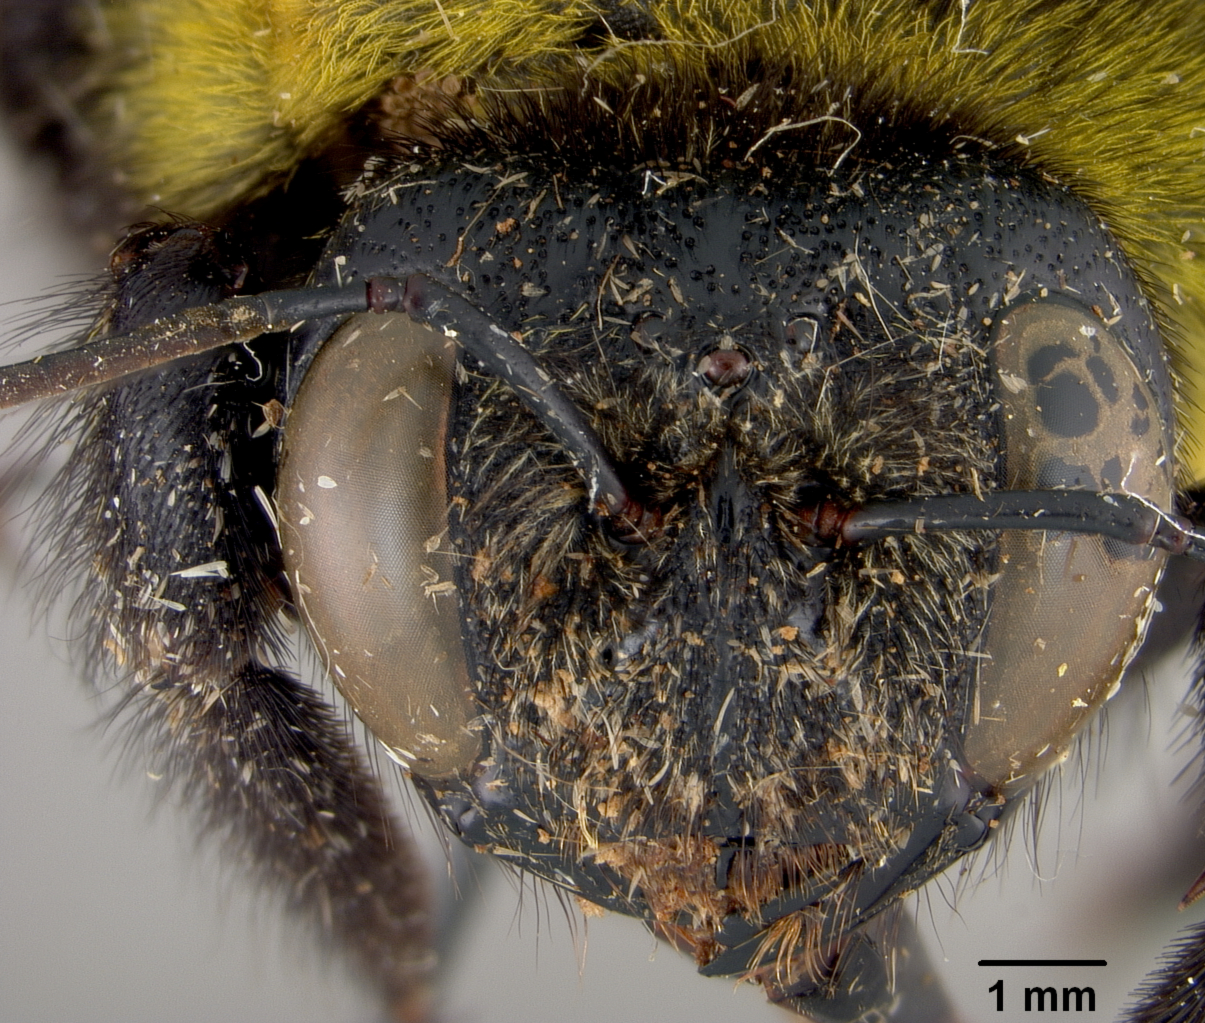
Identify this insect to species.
Mesotrichia lucbanensis
